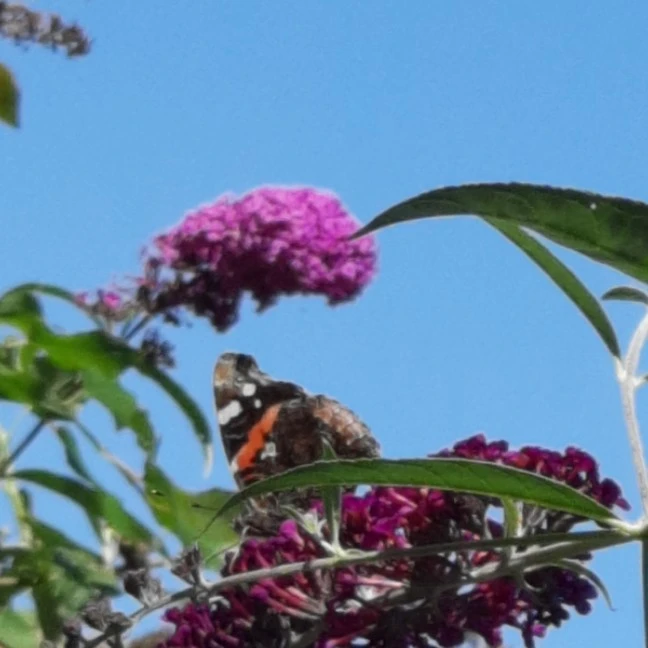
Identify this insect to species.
Vanessa atalanta
